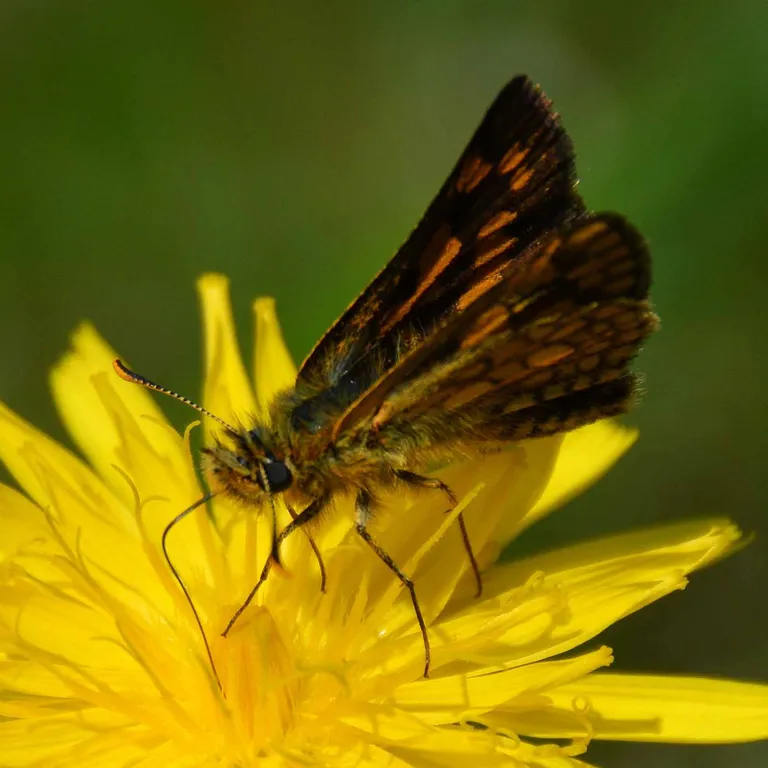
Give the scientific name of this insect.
Carterocephalus palaemon
